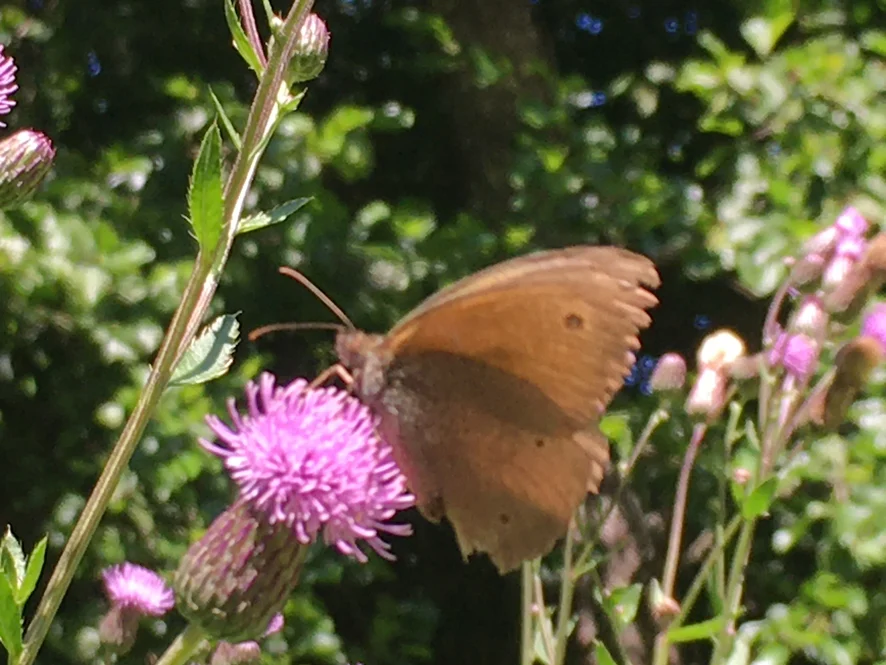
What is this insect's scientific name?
Maniola jurtina
